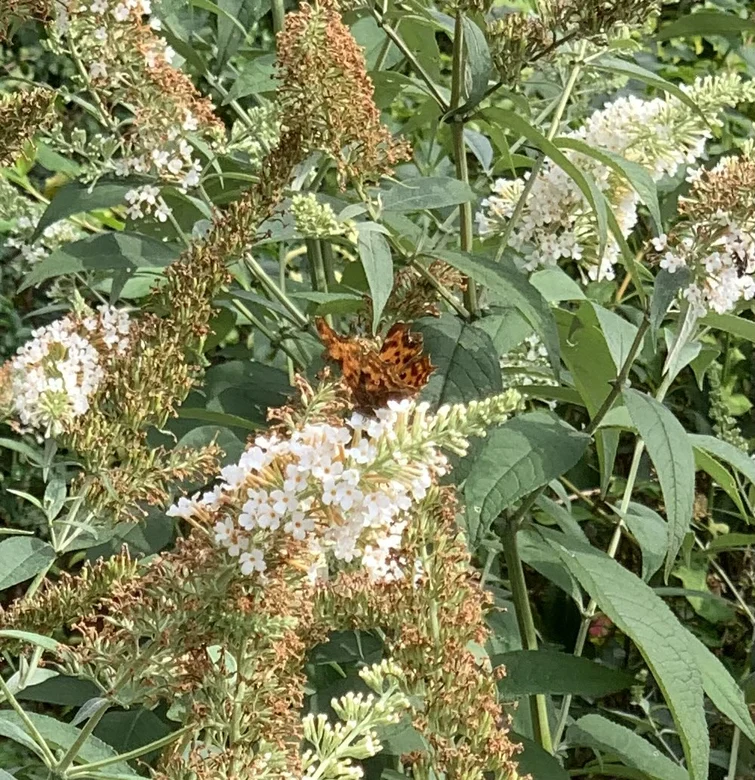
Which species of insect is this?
Polygonia c-album
